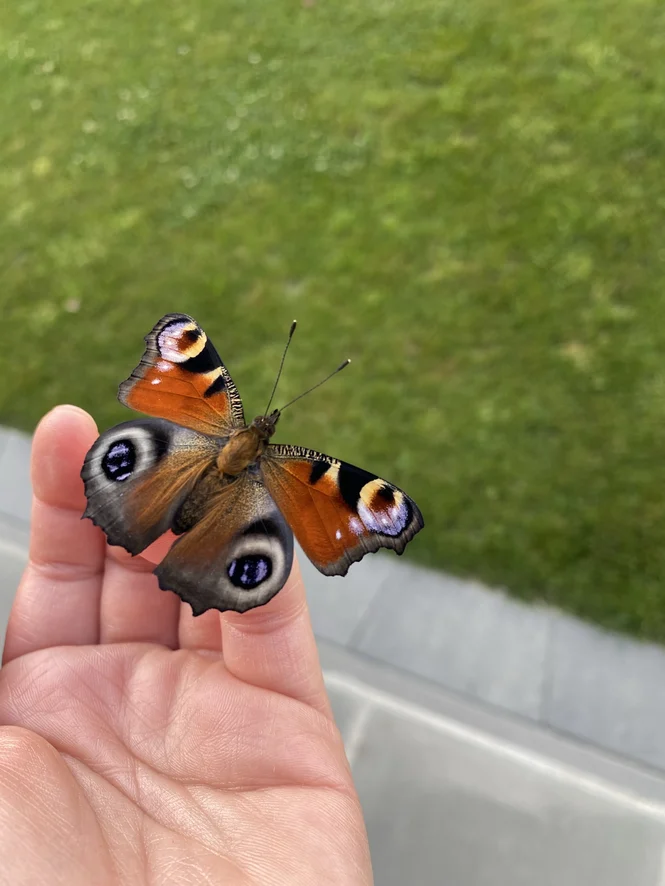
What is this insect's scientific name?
Aglais io
